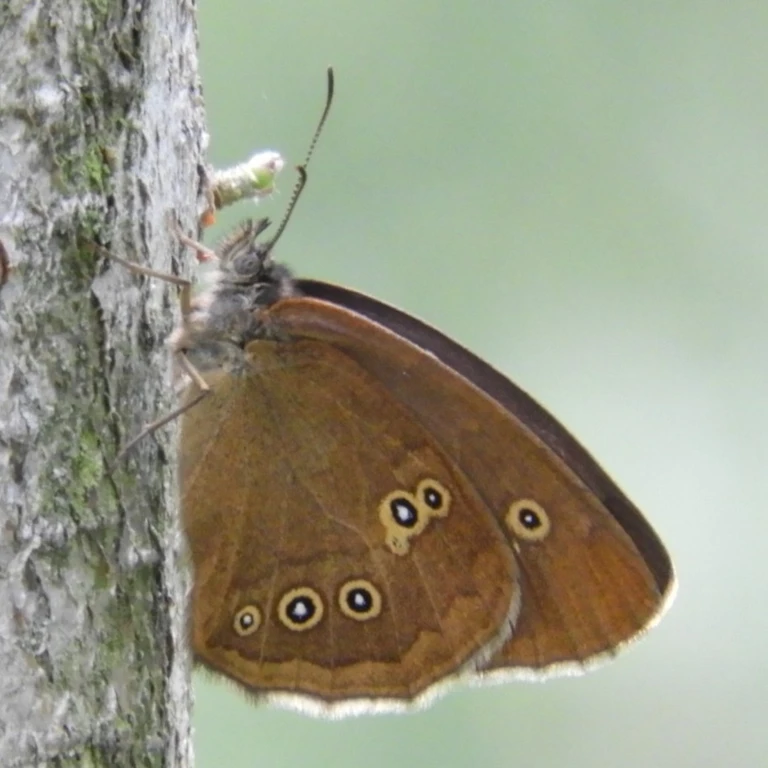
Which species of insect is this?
Aphantopus hyperantus
